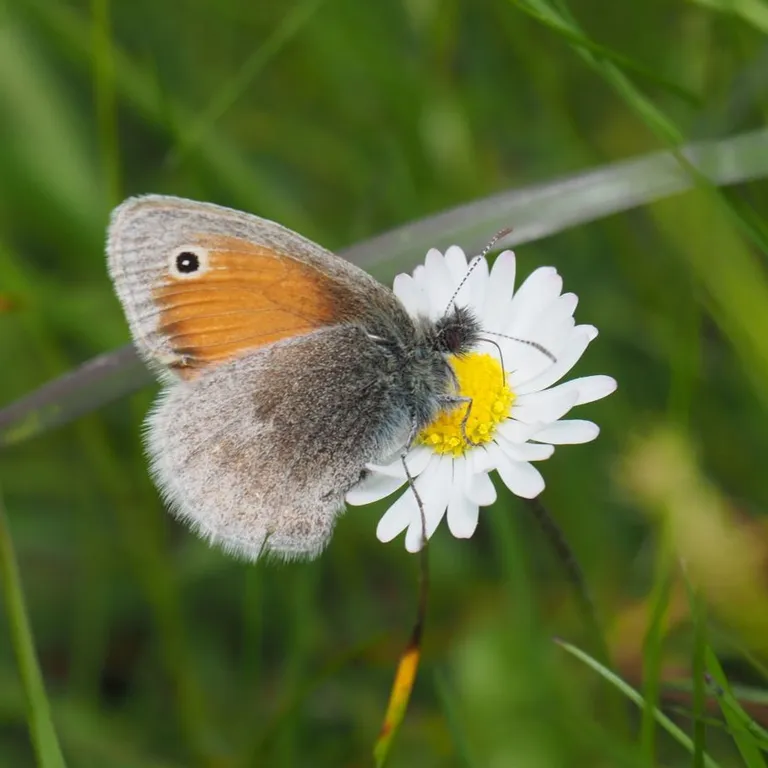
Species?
Coenonympha pamphilus
